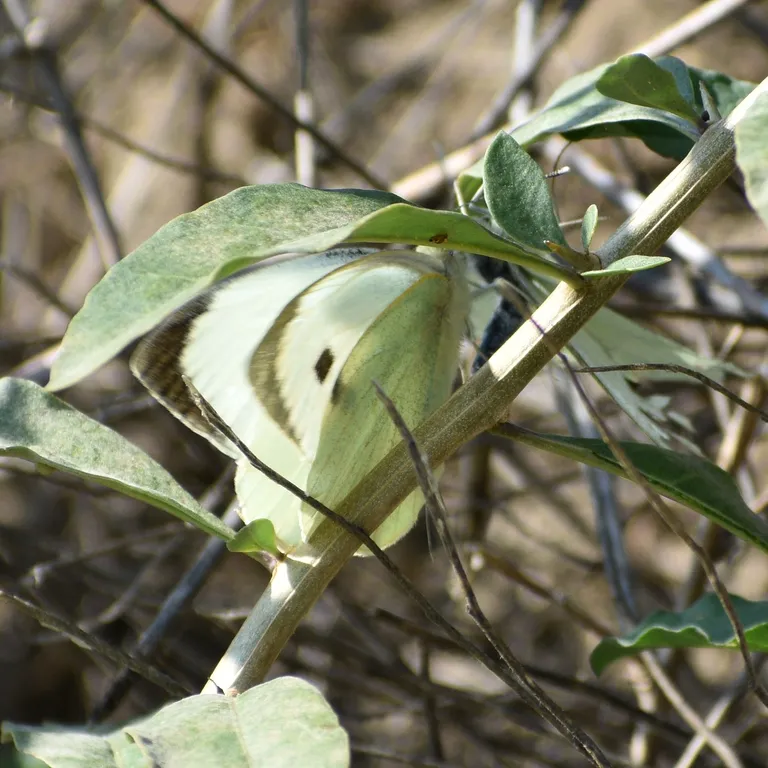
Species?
Pieris brassicae
